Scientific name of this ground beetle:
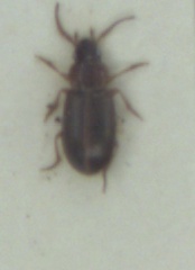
Bradycellus ruficollis
